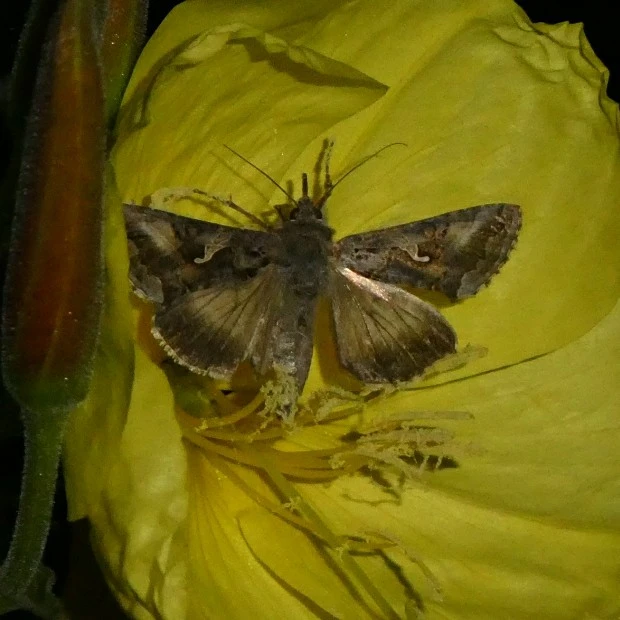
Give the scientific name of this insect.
Autographa gamma
